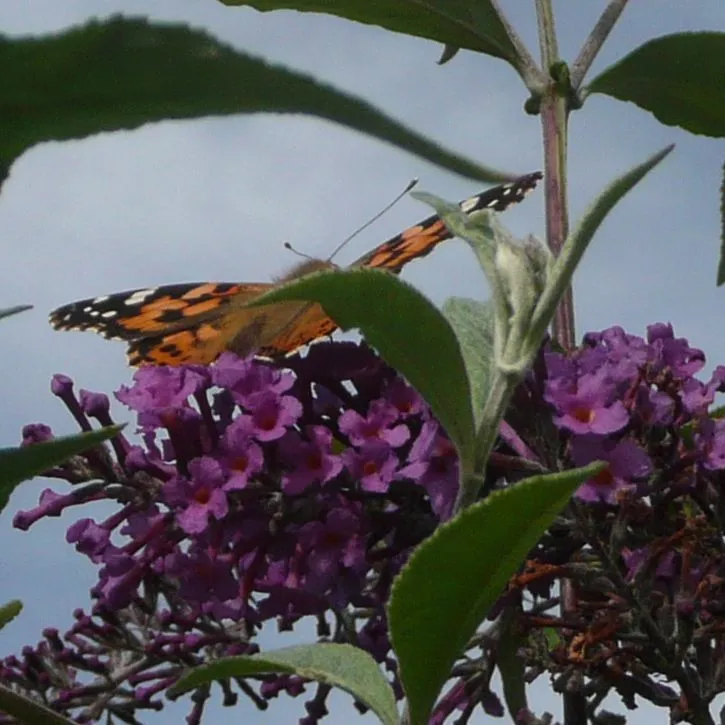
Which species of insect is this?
Vanessa cardui
